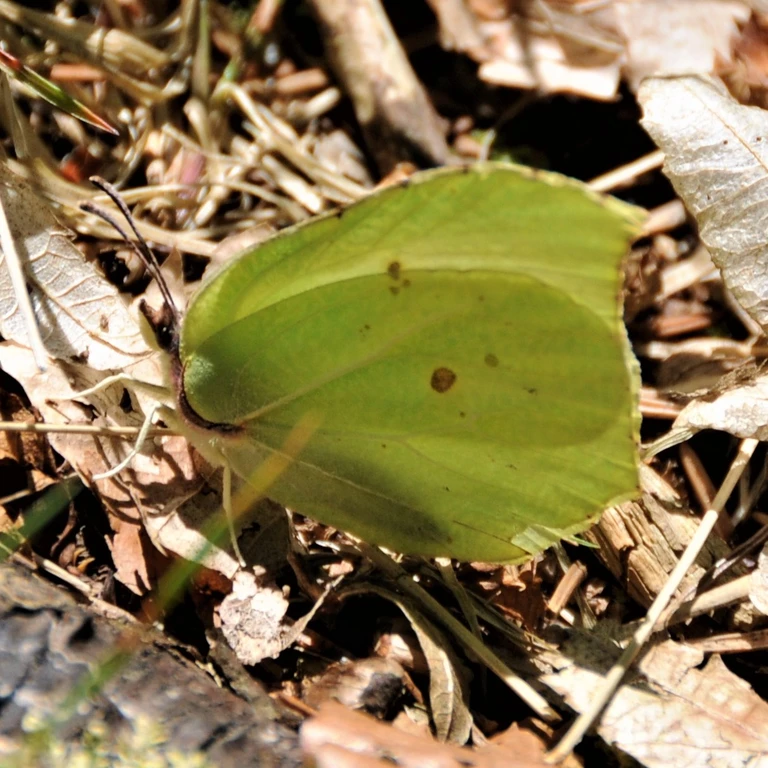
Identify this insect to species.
Gonepteryx rhamni
